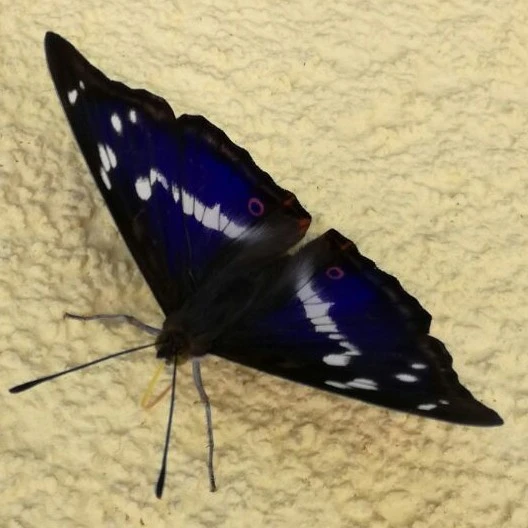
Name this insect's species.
Apatura iris
